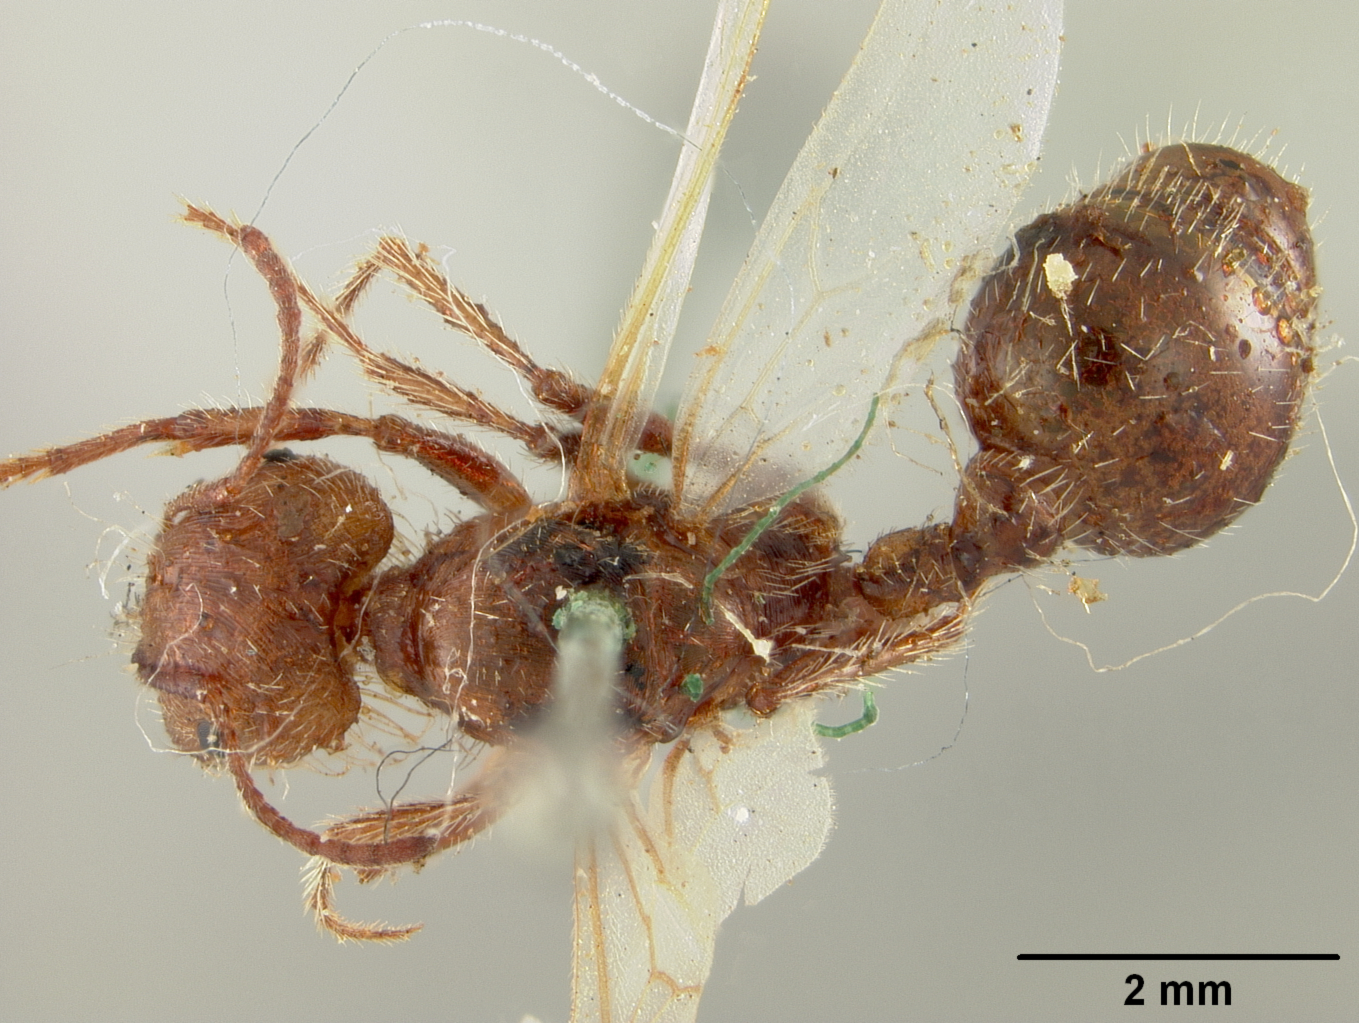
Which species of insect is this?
Pogonomyrmex badius
